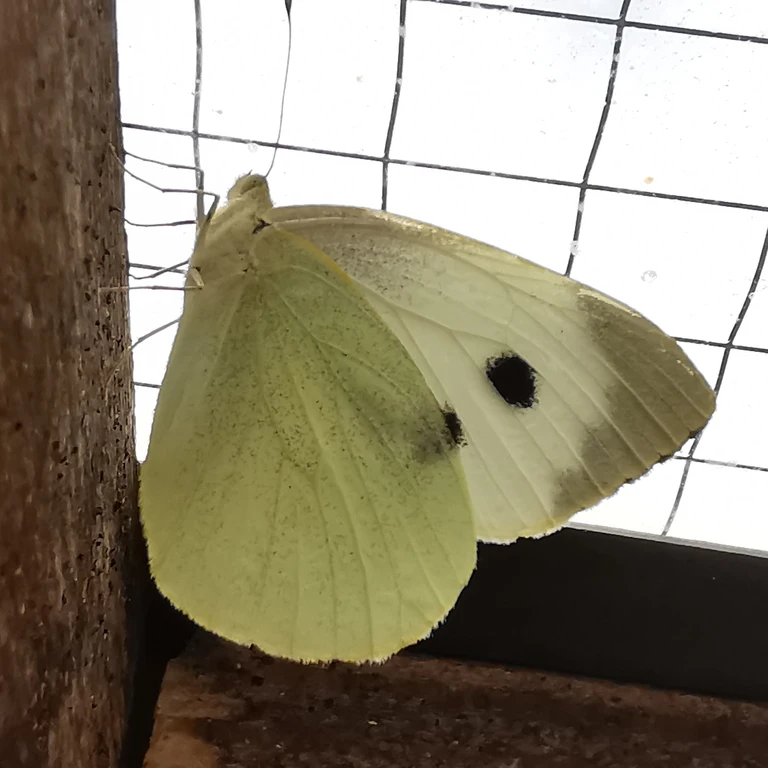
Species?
Pieris brassicae
